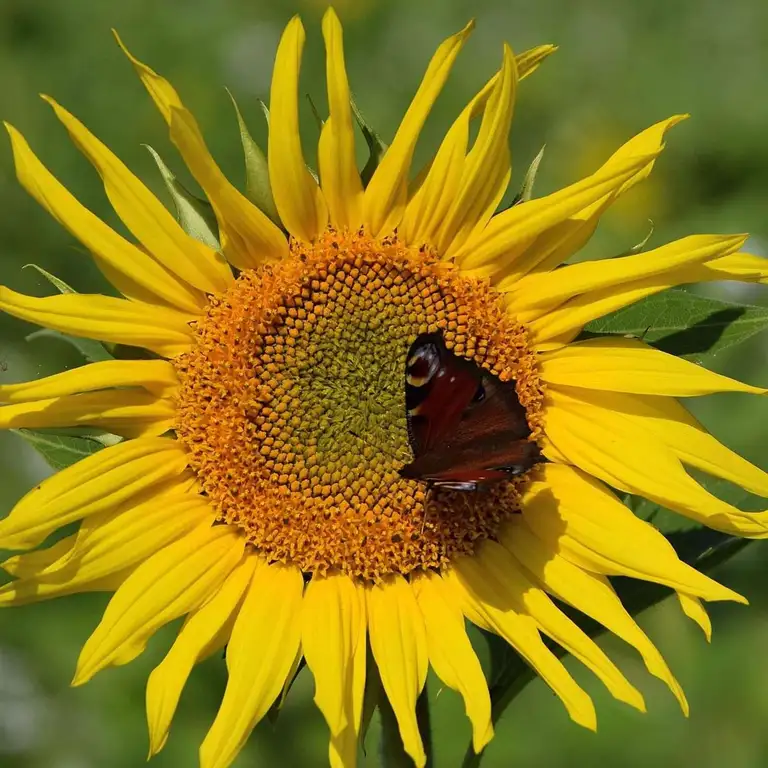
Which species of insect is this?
Aglais io
